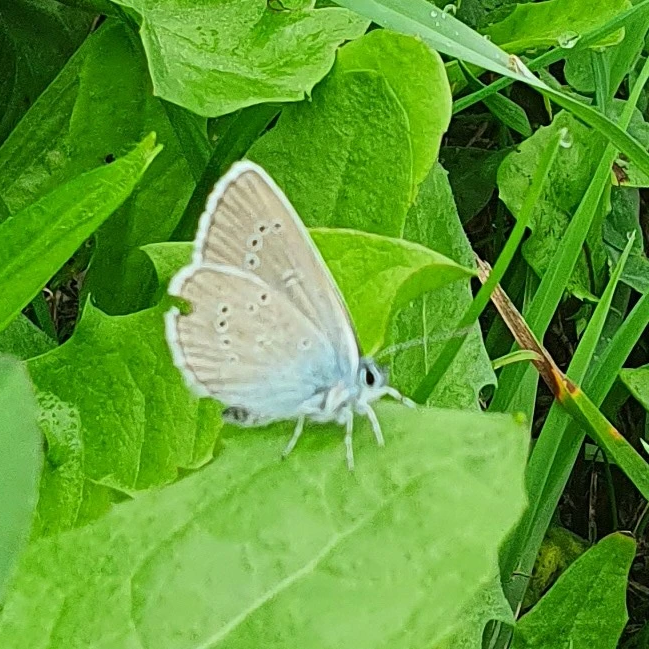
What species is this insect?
Cyaniris semiargus
